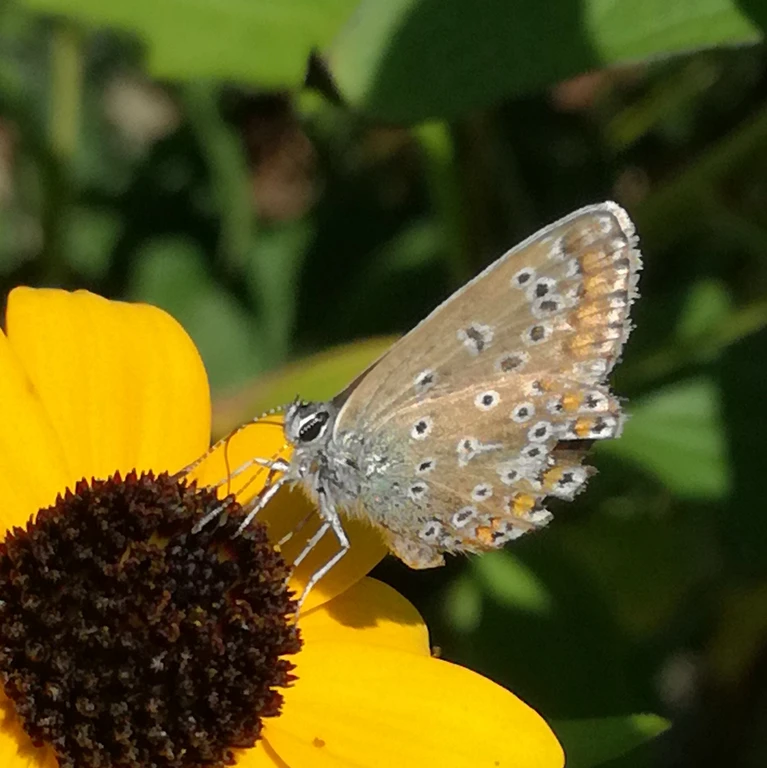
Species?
Polyommatus icarus
